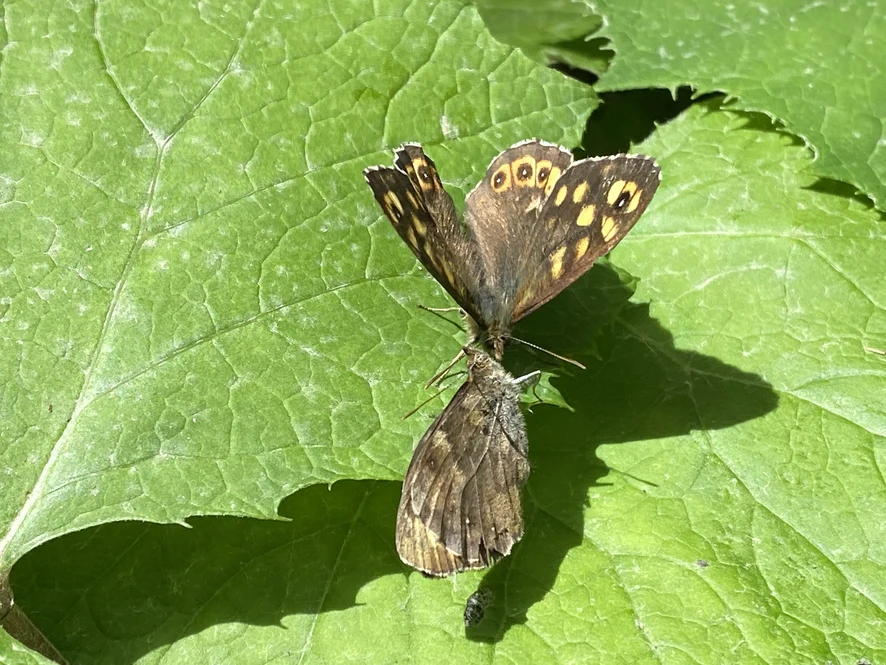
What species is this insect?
Pararge aegeria
